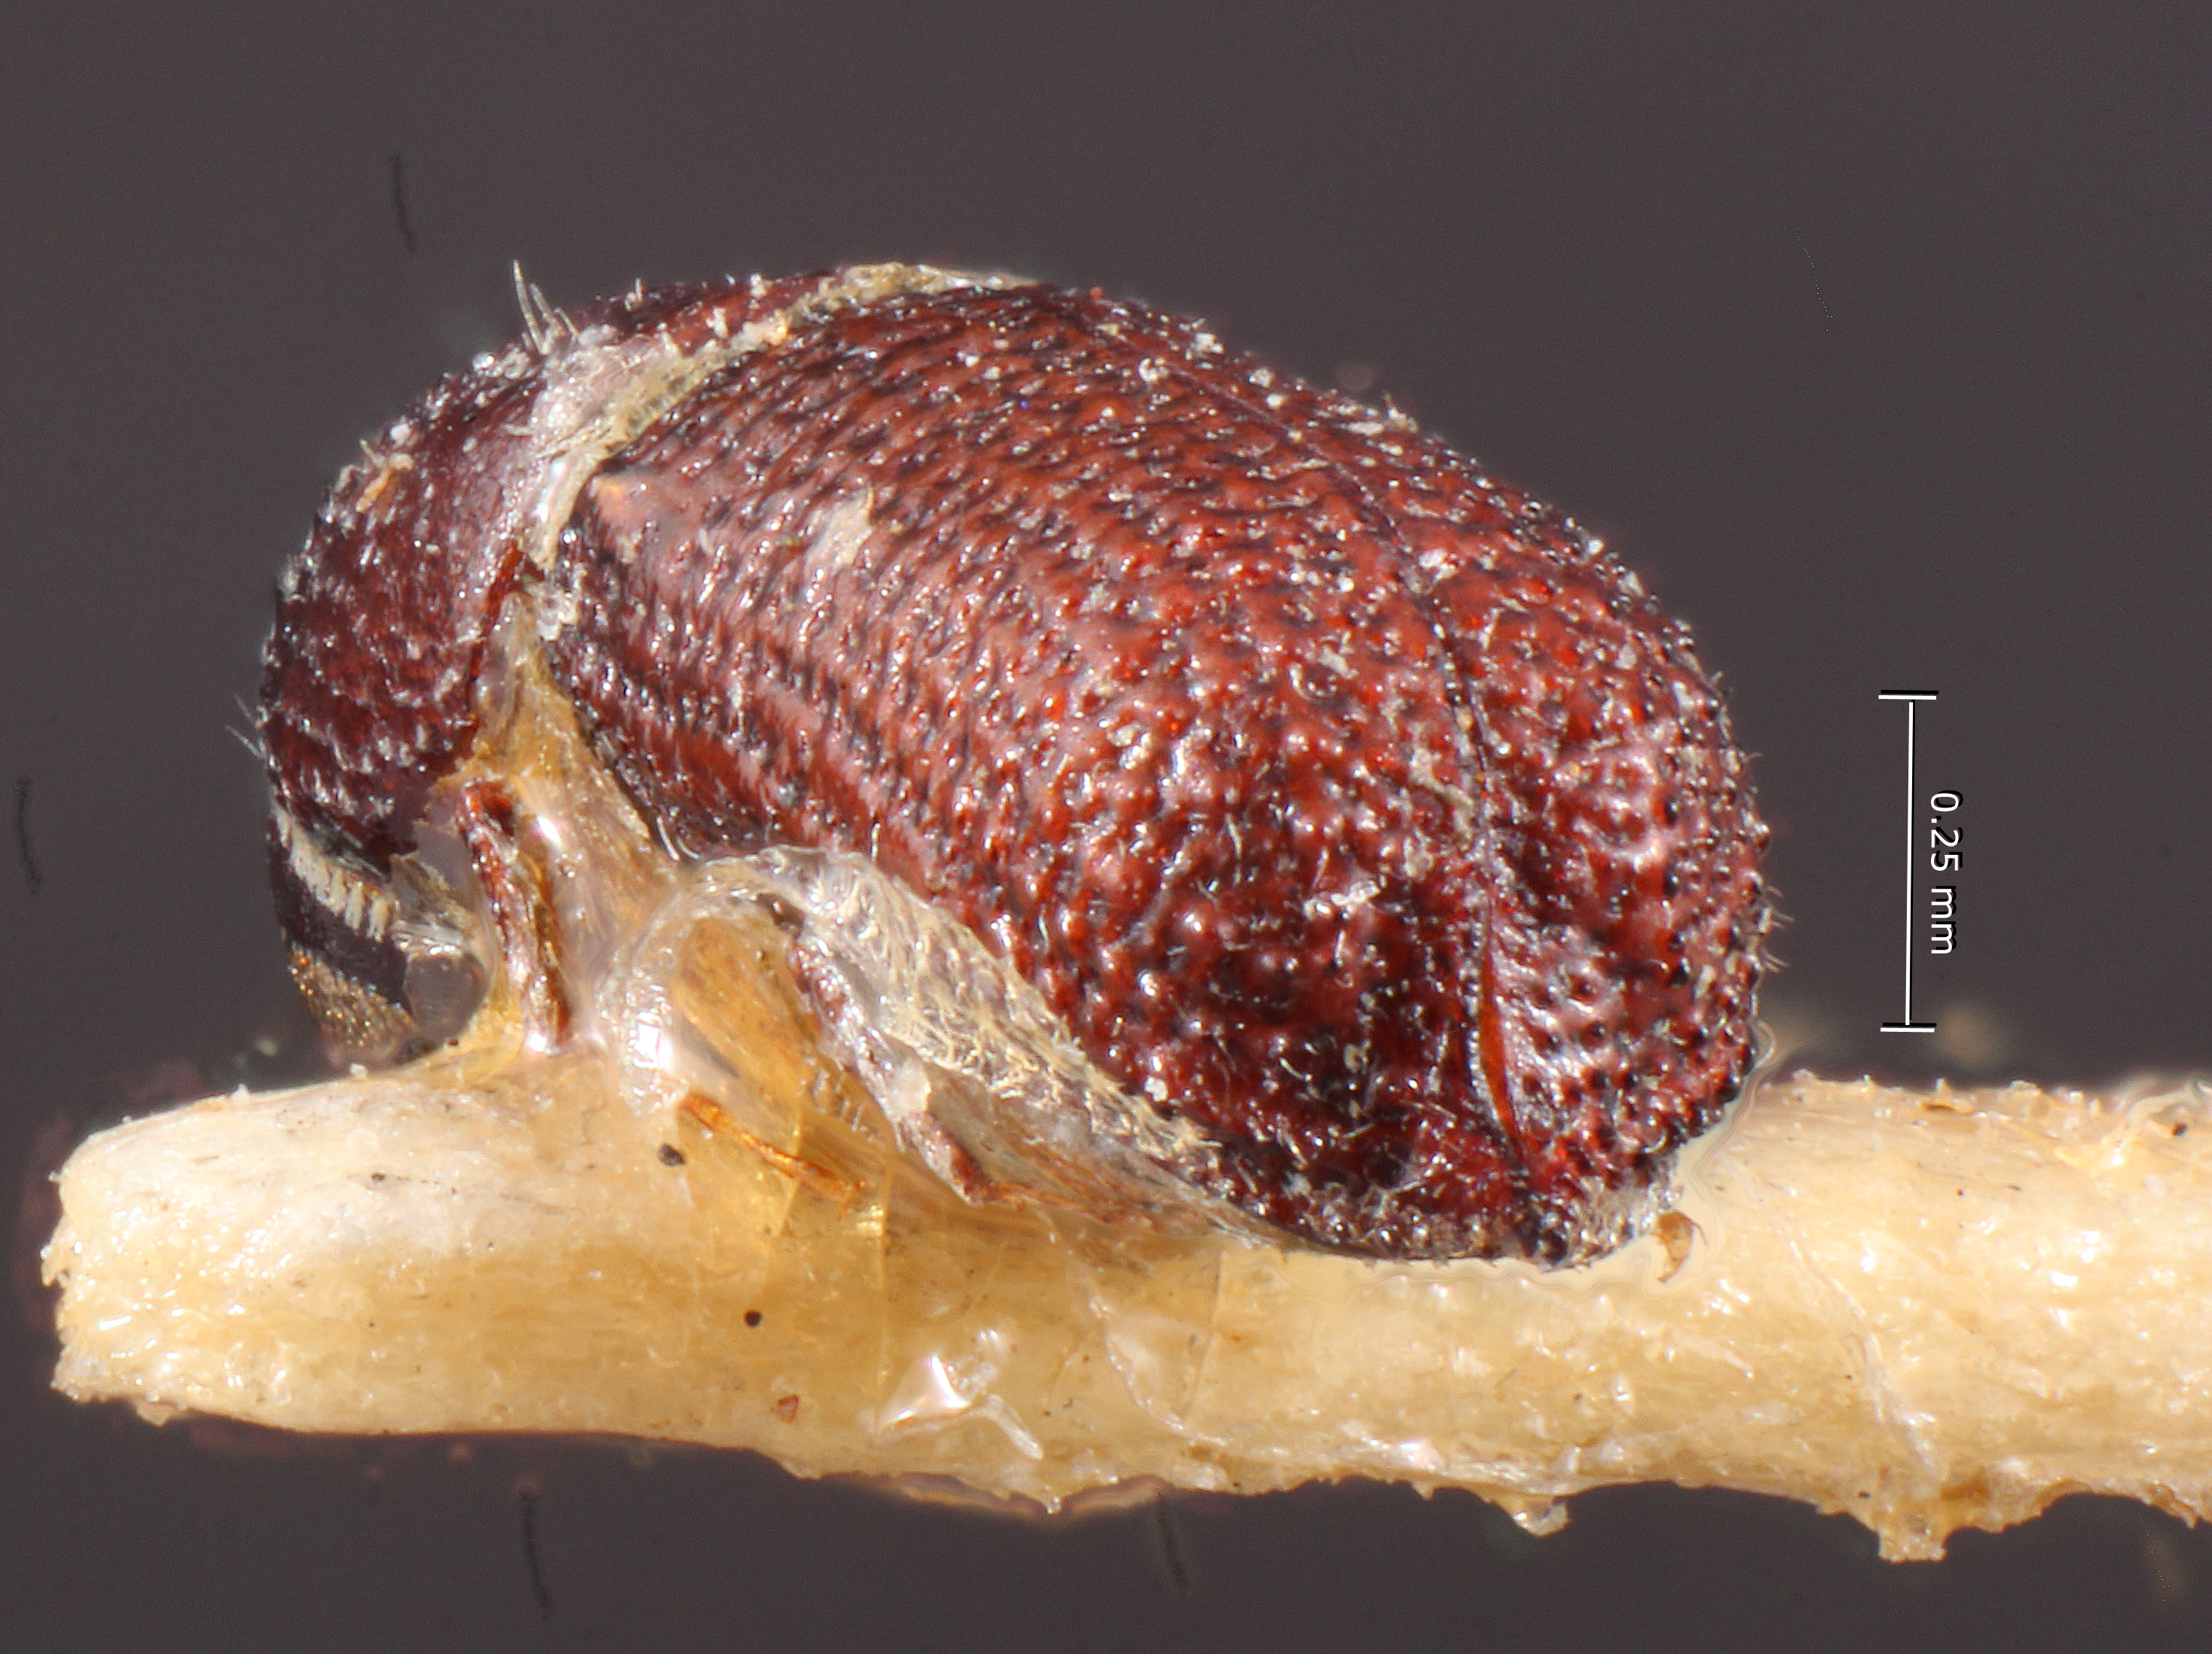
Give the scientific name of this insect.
Micracis biorbis
